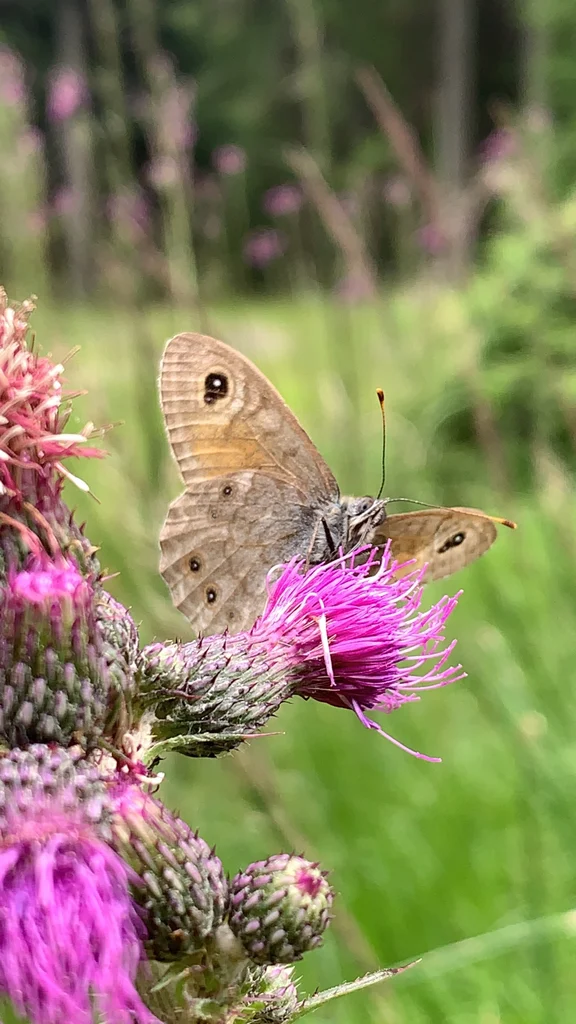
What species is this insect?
Lasiommata maera (also Pararge maera)
